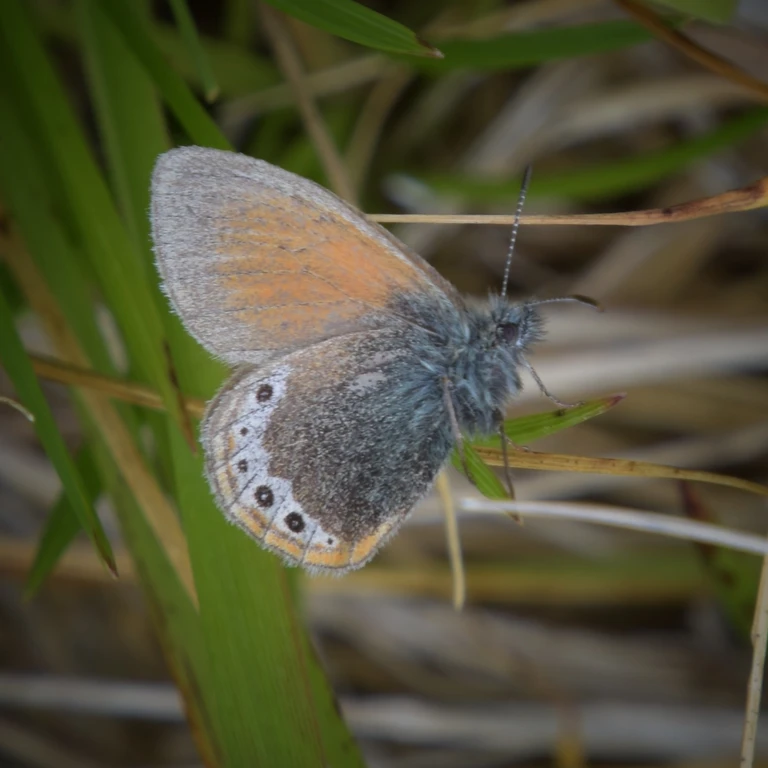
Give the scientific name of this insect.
Coenonympha gardetta
